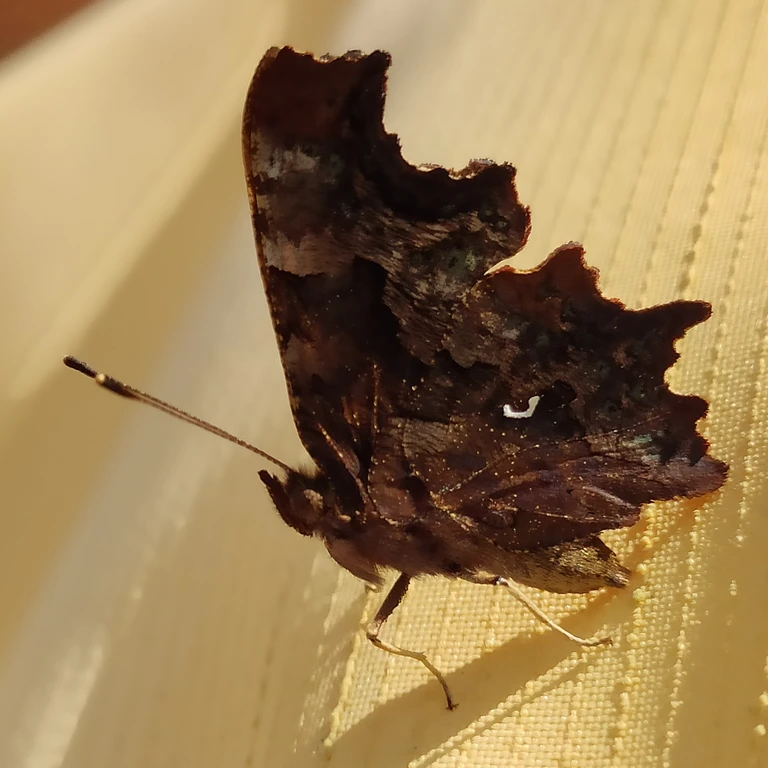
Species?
Polygonia c-album
